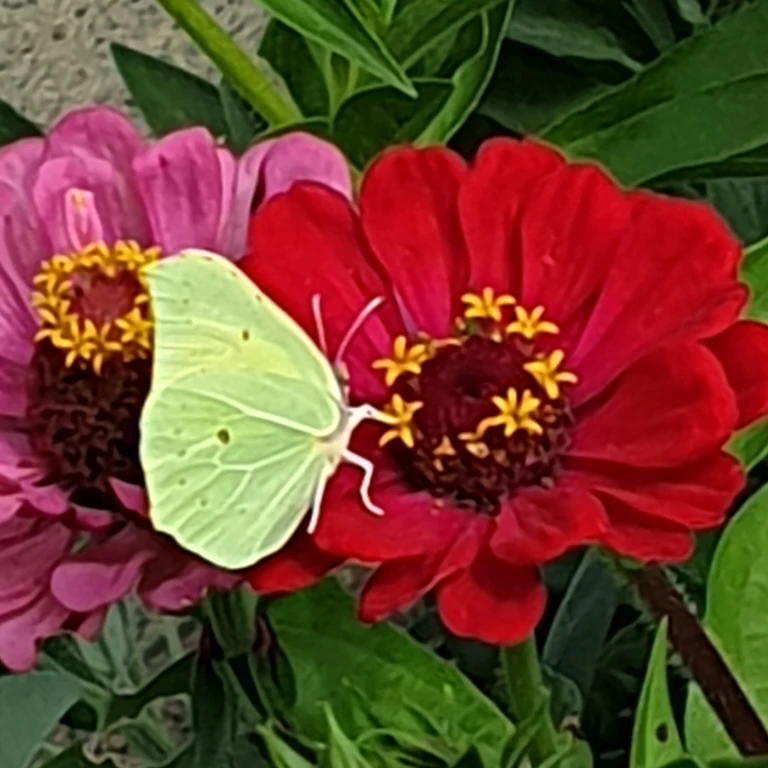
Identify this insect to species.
Gonepteryx rhamni
